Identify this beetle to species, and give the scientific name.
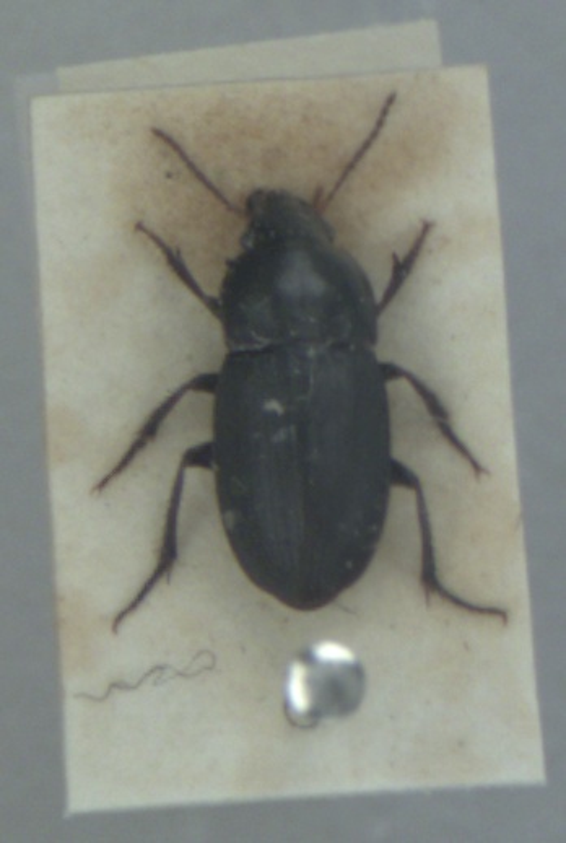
Harpalus anxius
